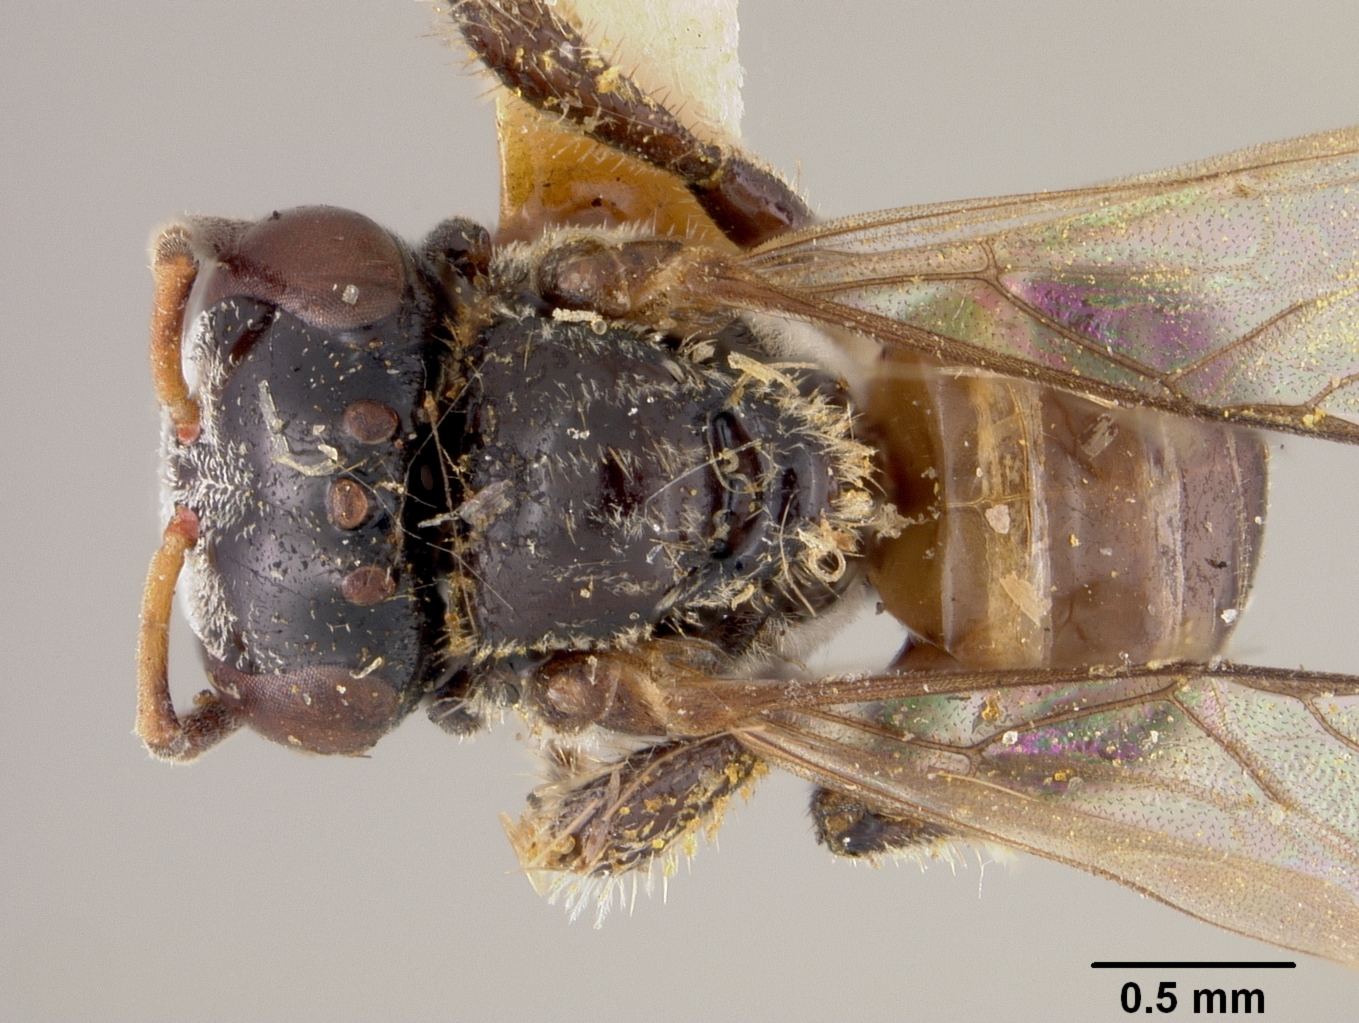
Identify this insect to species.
Trigona atomella
